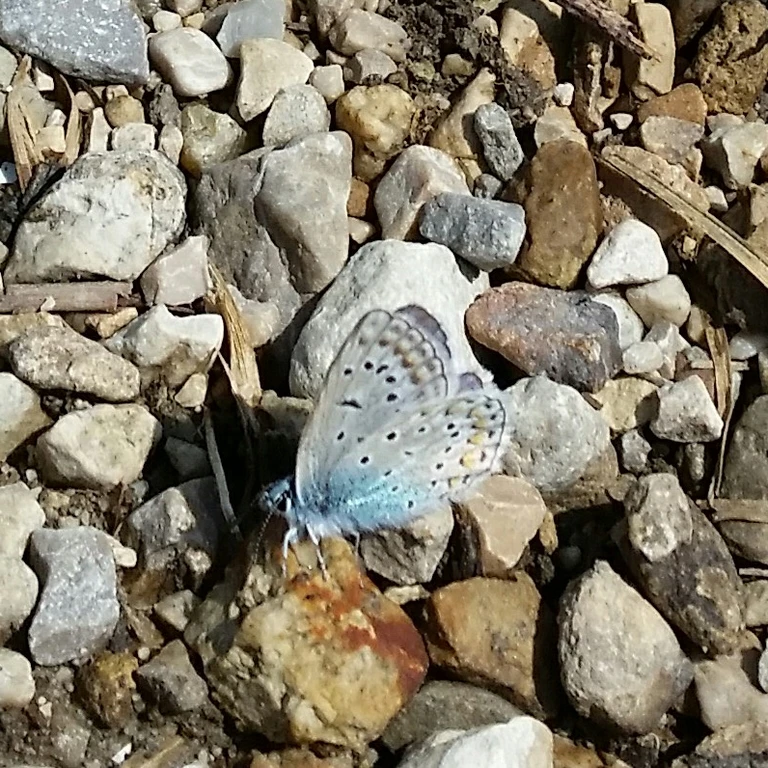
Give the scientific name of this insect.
Polyommatus icarus
